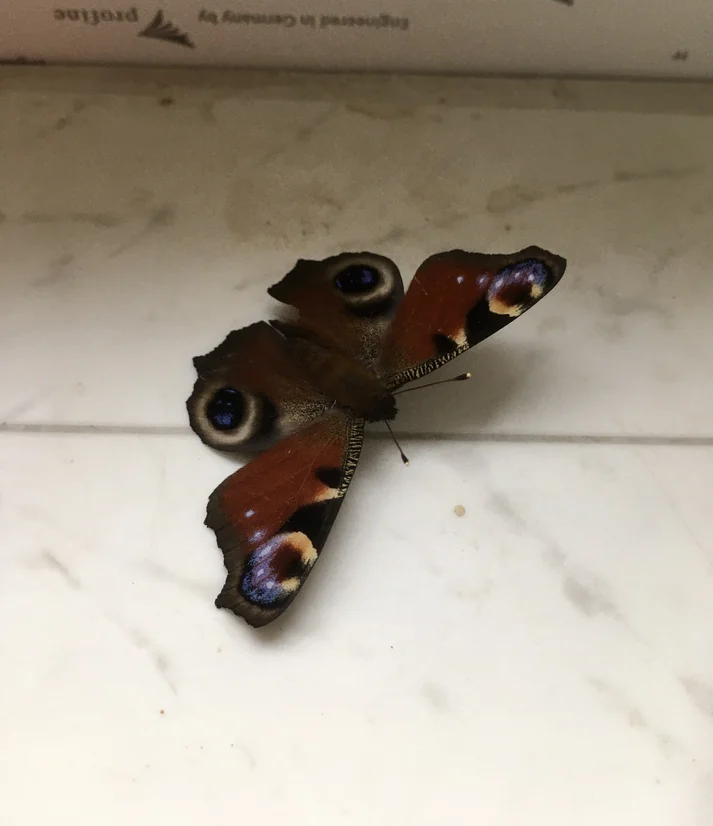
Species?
Aglais io
